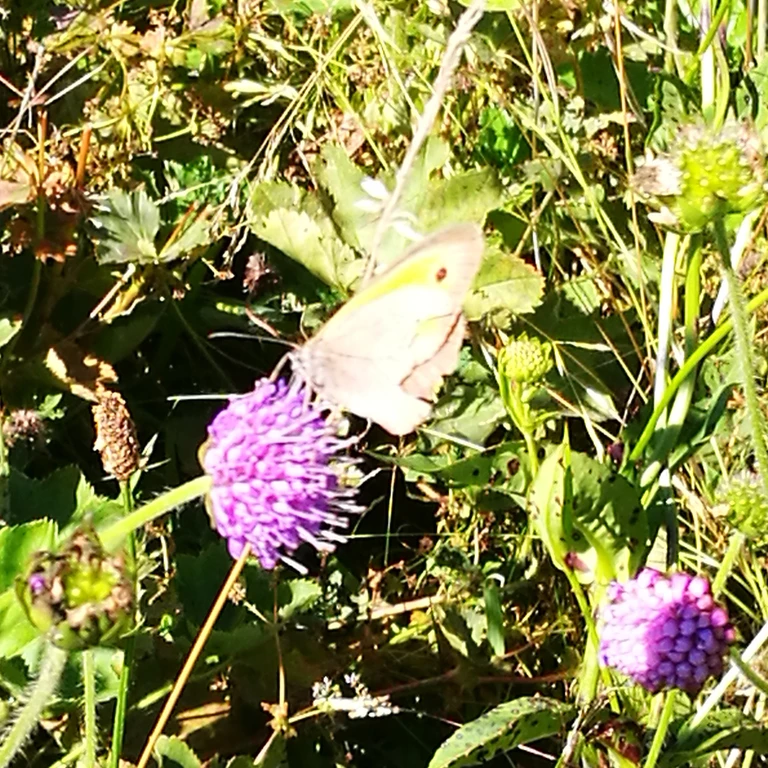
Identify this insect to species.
Maniola jurtina
